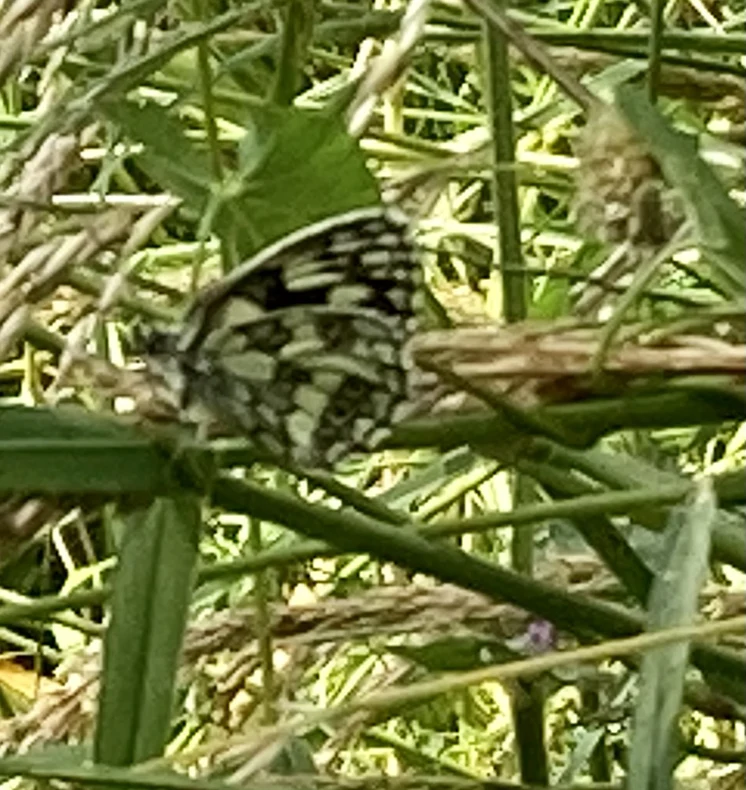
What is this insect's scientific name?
Melanargia galathea
